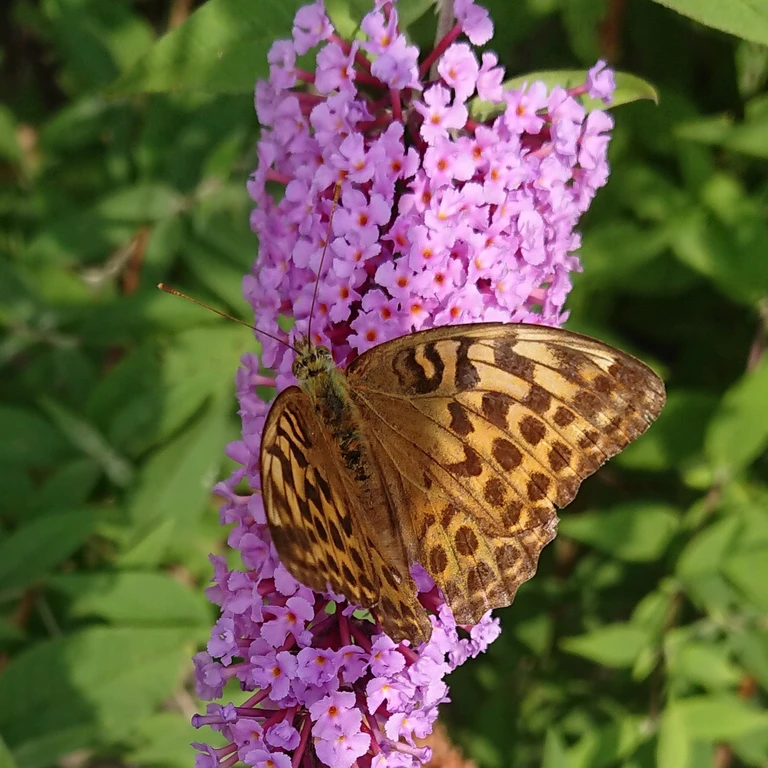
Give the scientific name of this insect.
Argynnis paphia
